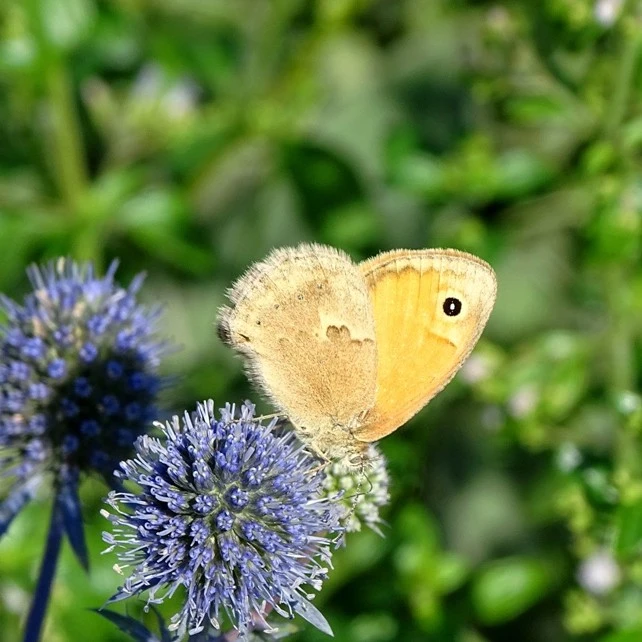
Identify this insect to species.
Coenonympha pamphilus
